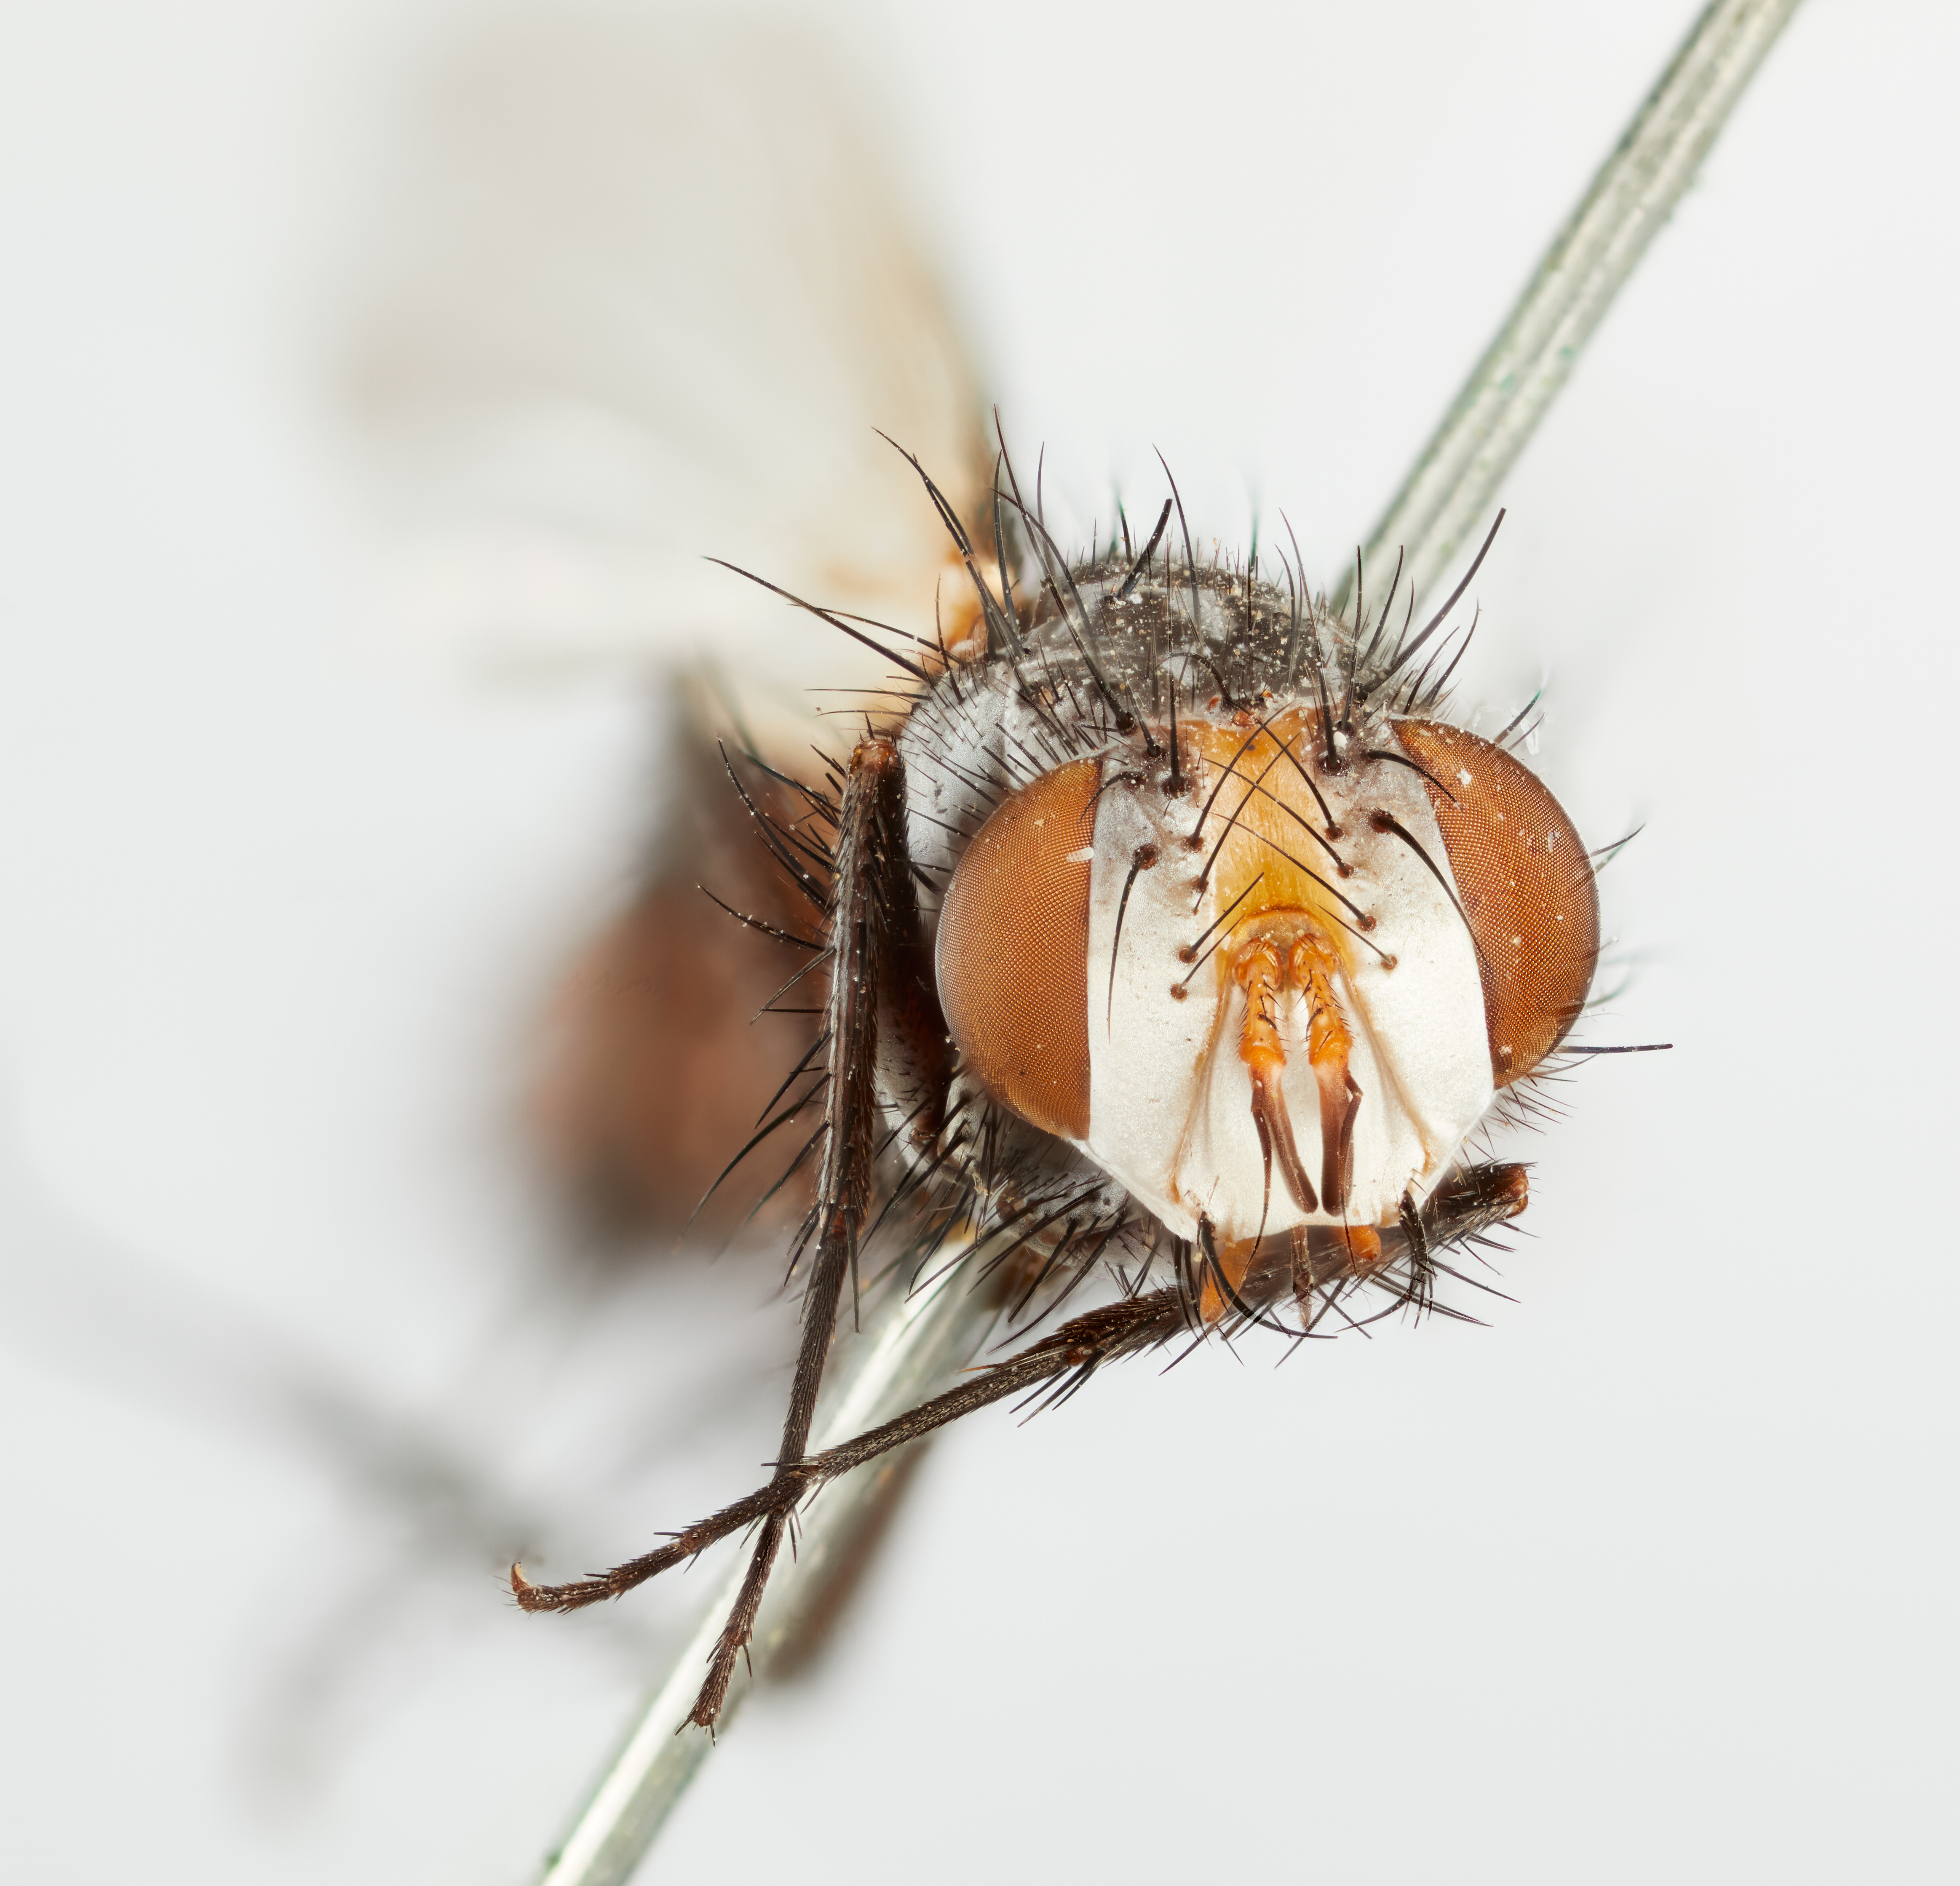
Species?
Aphria georgiana
